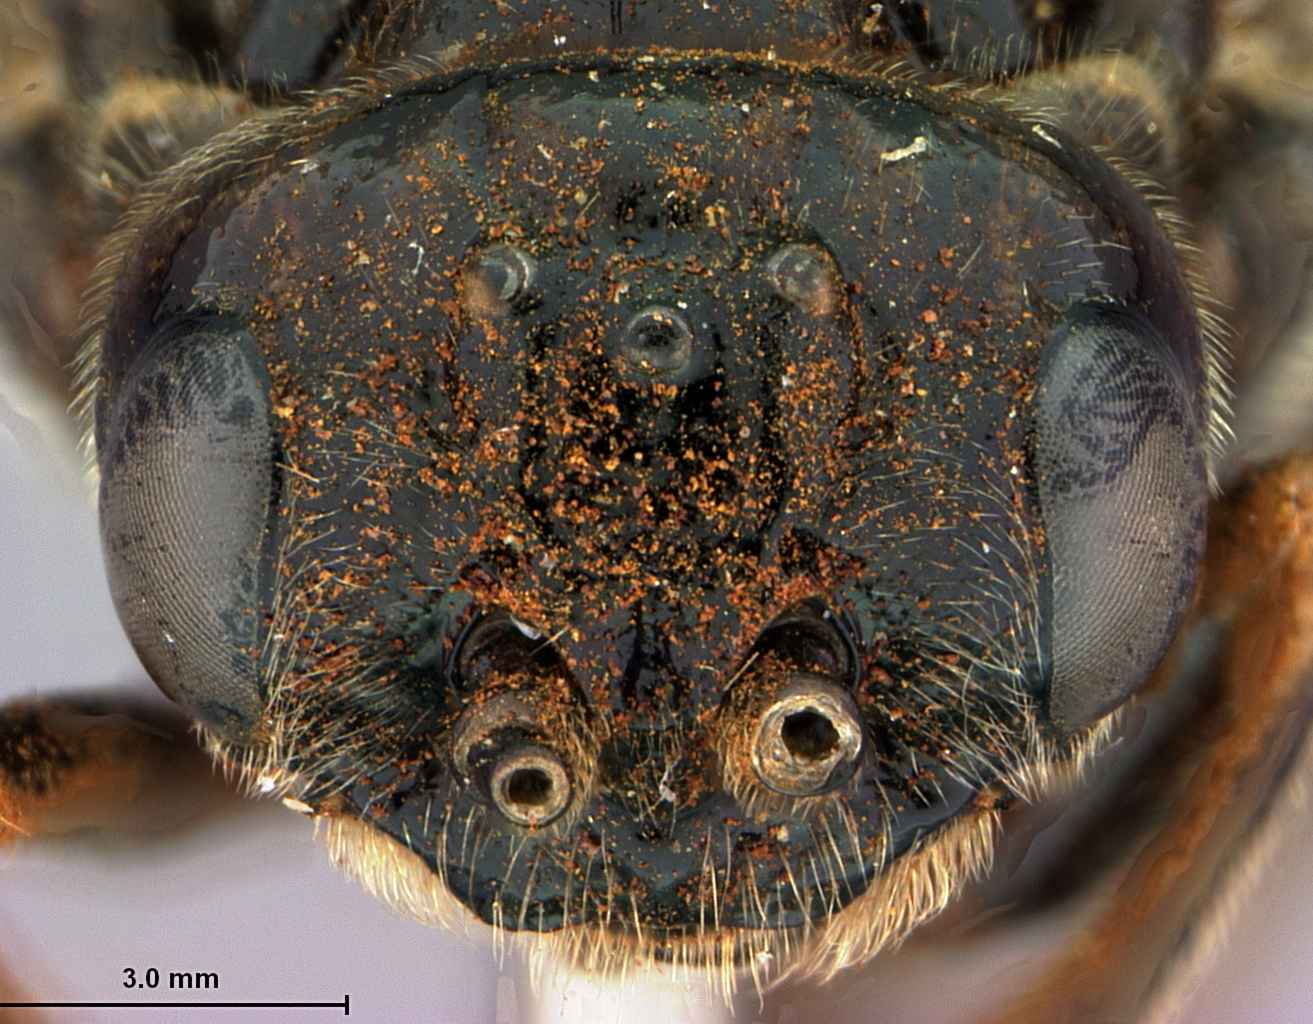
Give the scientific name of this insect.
Susana bakeri
